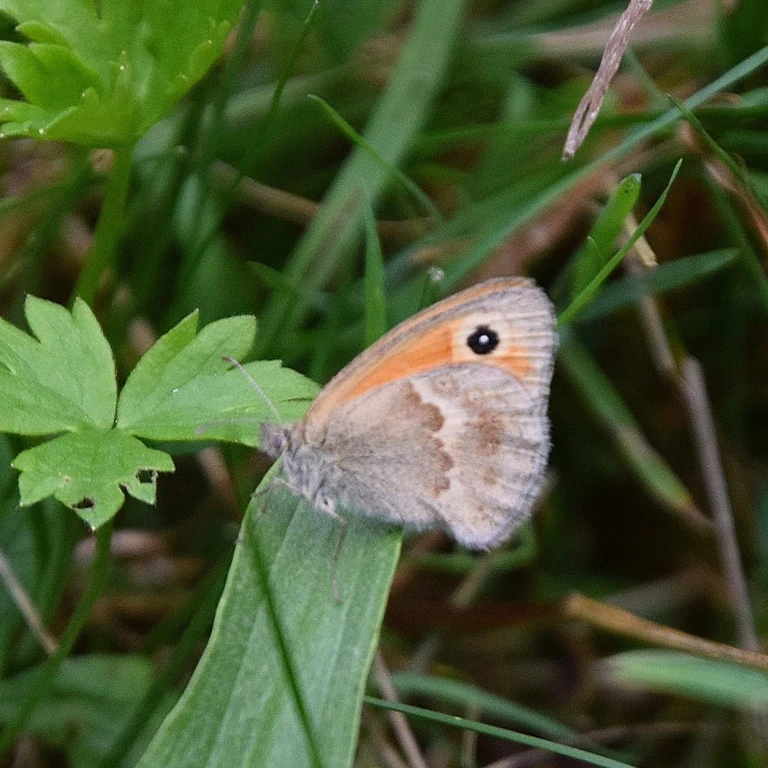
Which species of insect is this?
Coenonympha pamphilus
